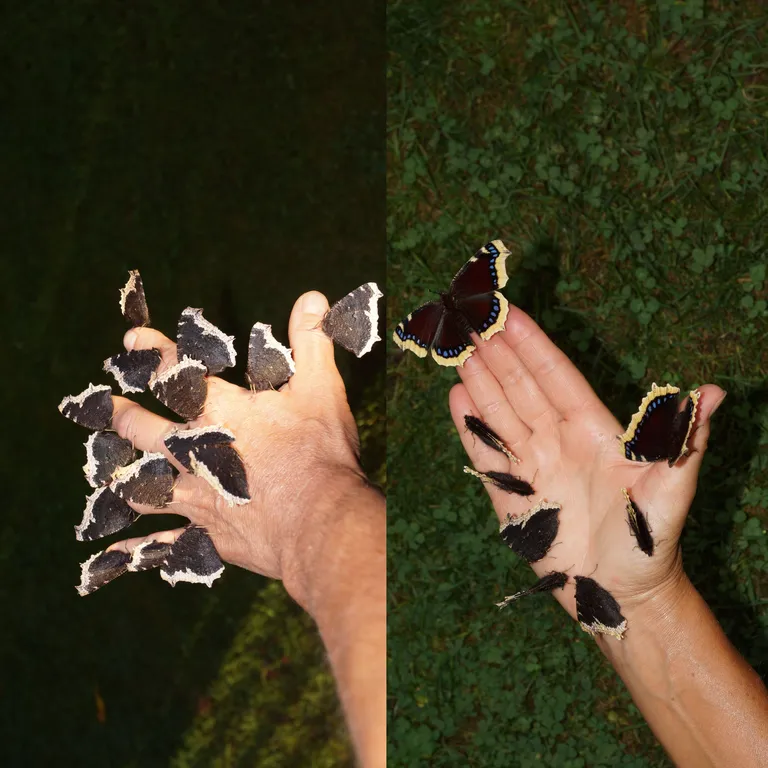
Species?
Nymphalis antiopa
